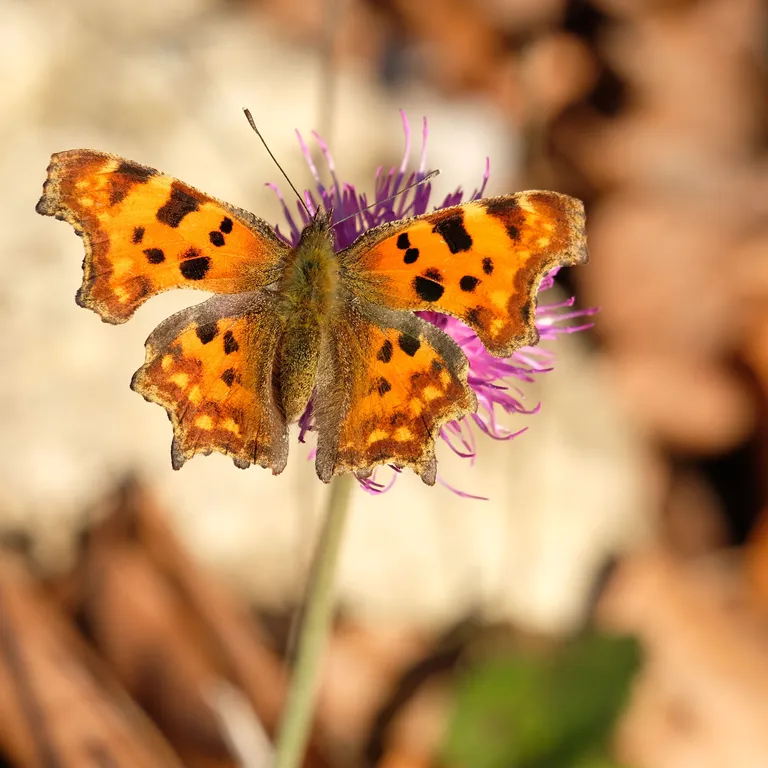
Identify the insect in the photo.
Polygonia c-album
